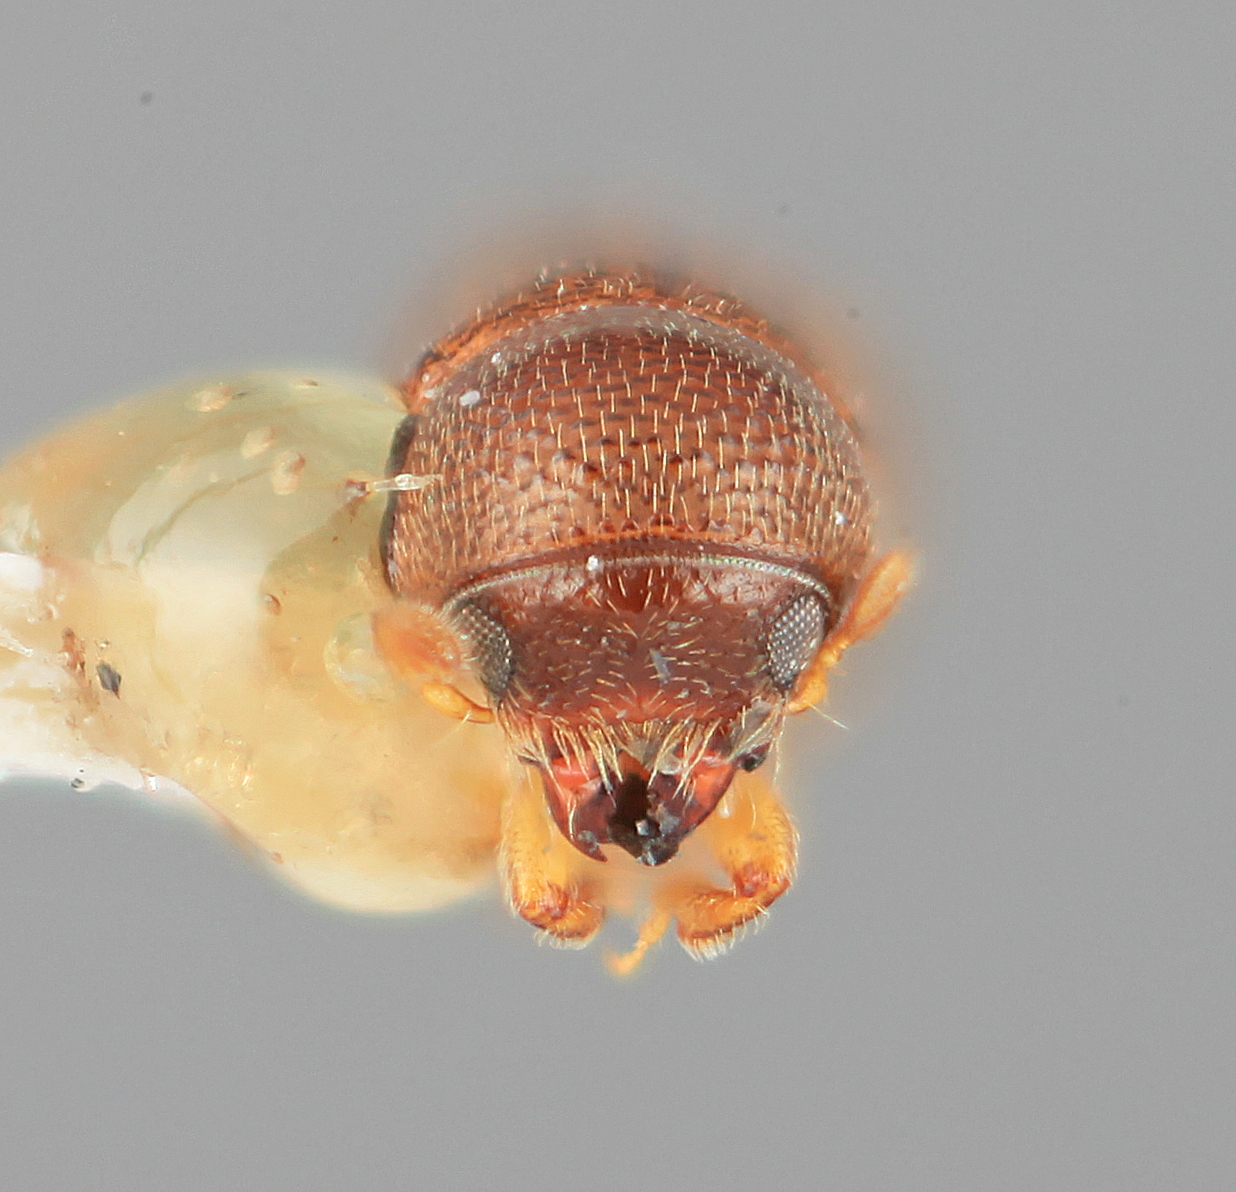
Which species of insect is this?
Araptus placatus
